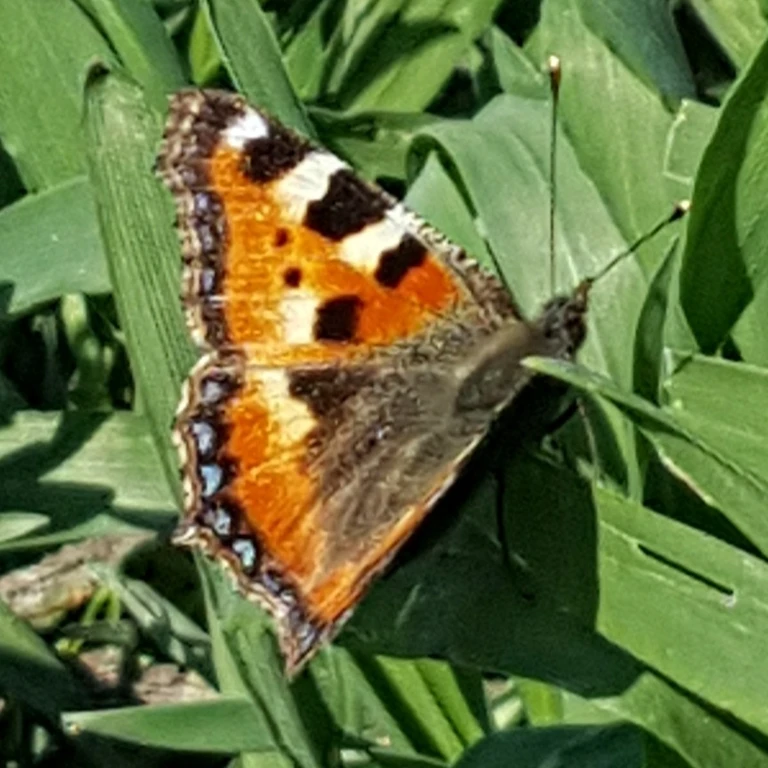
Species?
Aglais urticae
